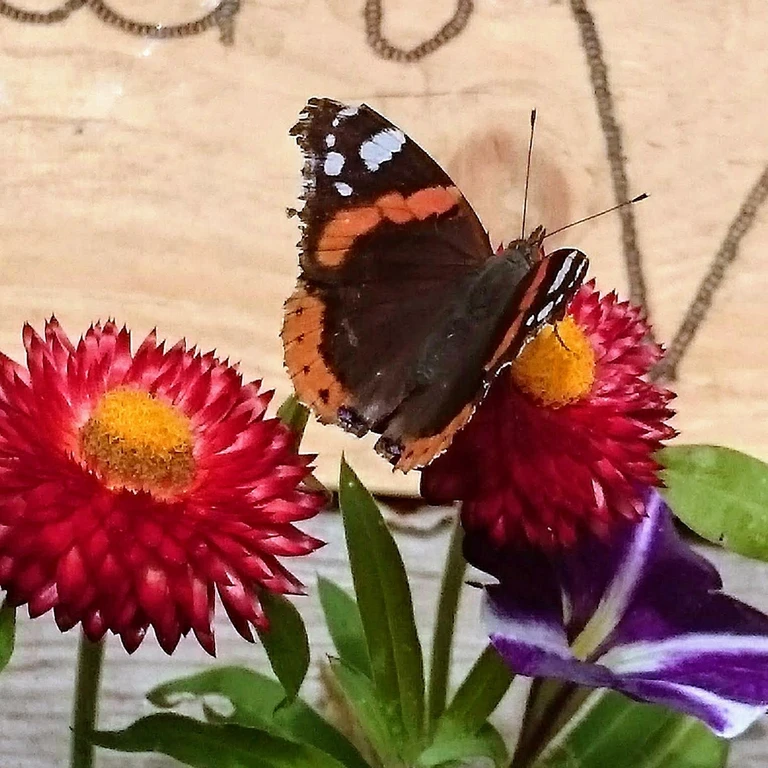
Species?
Vanessa atalanta
